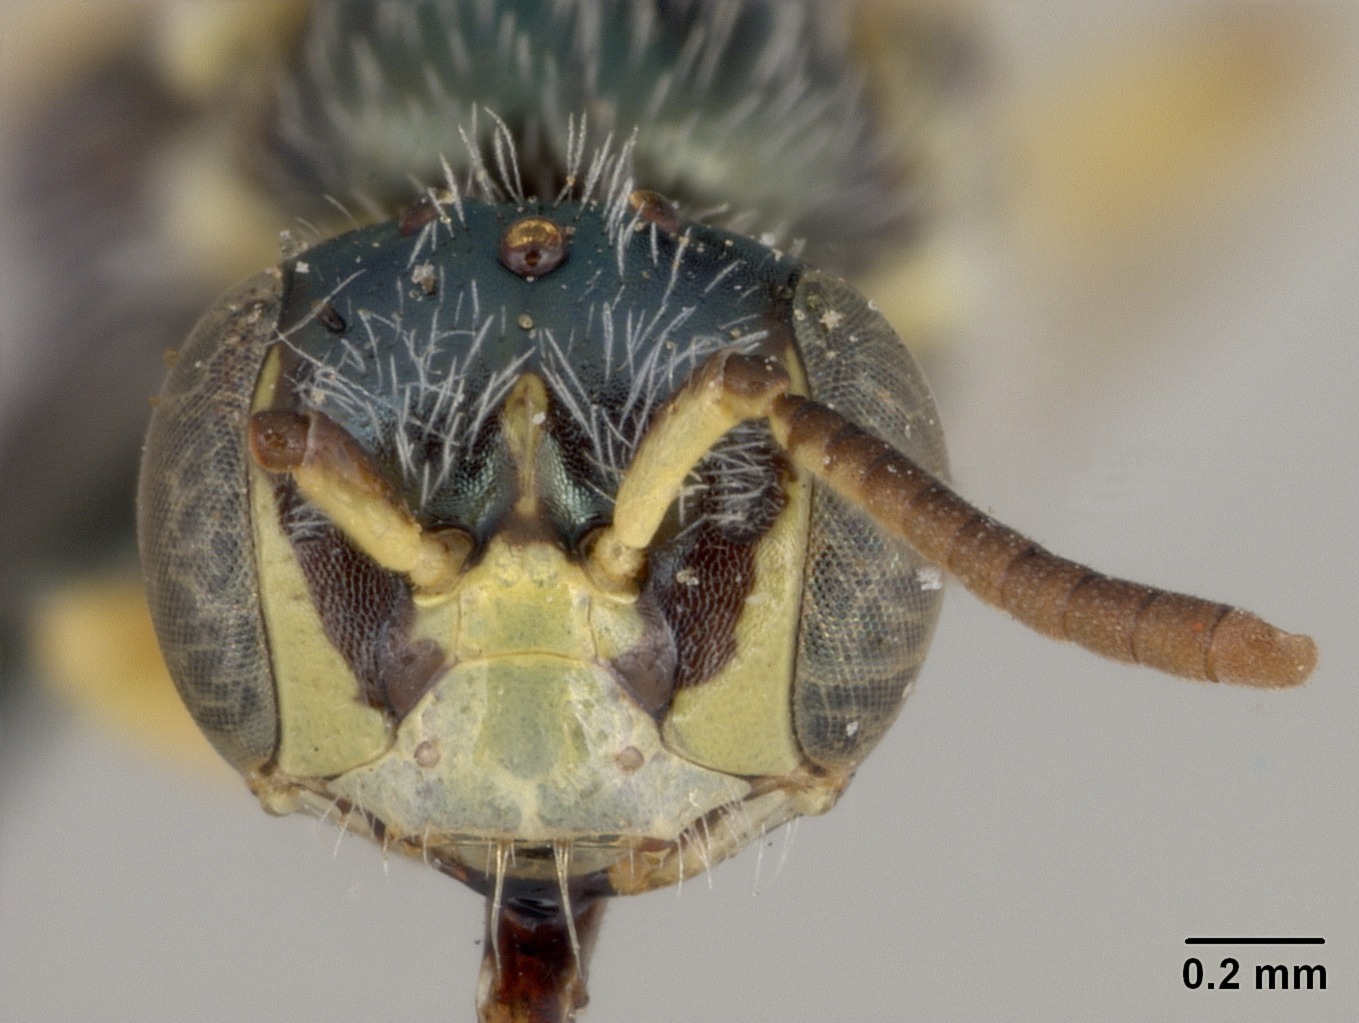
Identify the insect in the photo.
Perdita salicis
